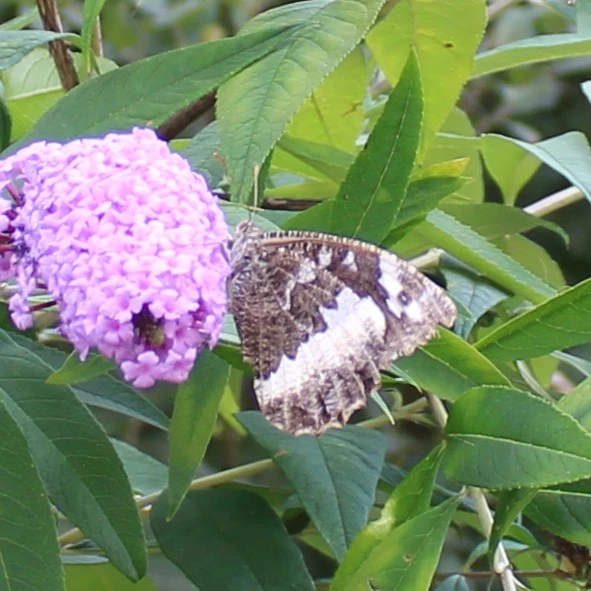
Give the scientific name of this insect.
Brintesia circe
